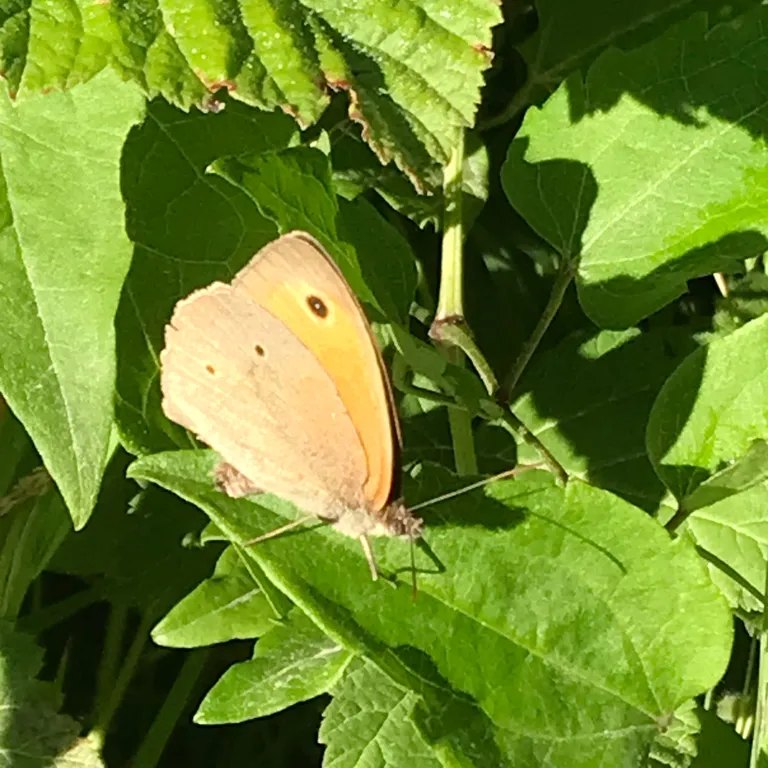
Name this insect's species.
Maniola jurtina
